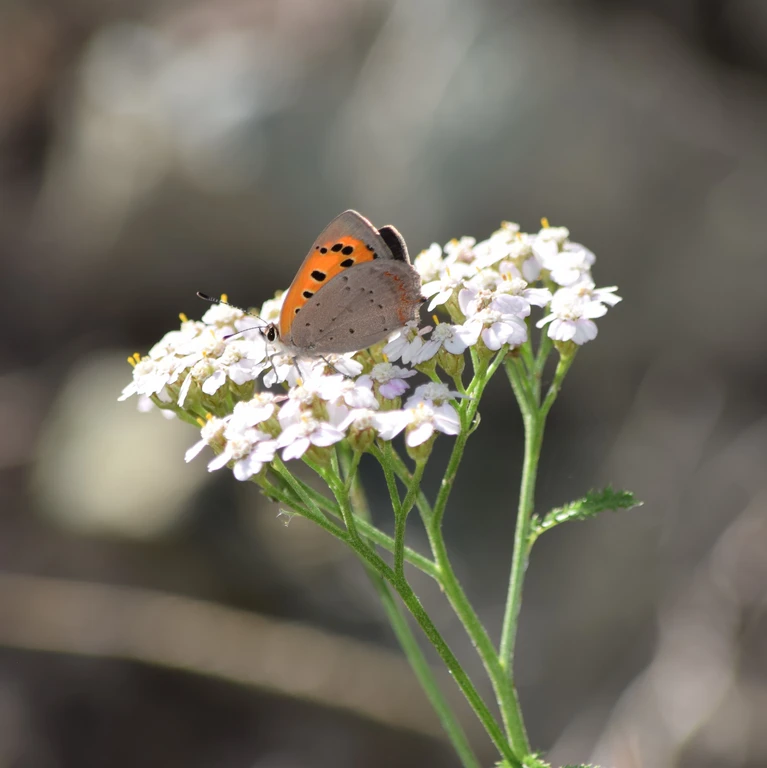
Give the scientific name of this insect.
Lycaena phlaeas
